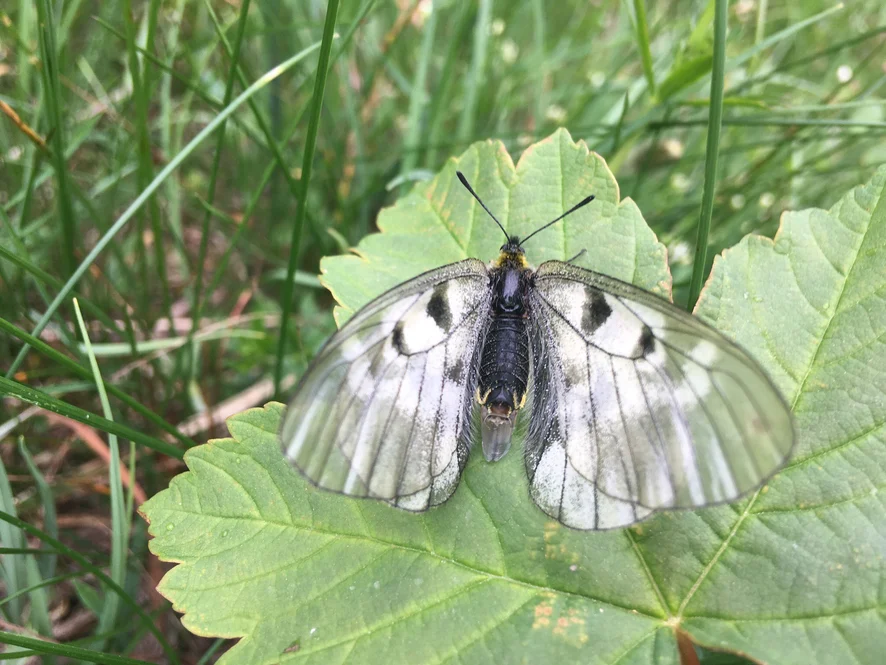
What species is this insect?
Parnassius mnemosyne
